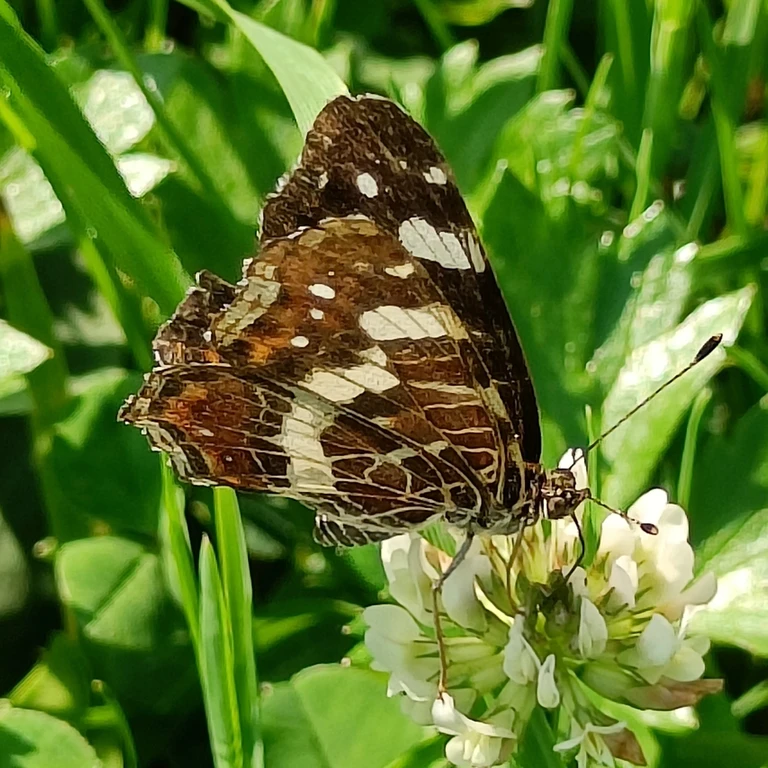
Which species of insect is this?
Araschnia levana
